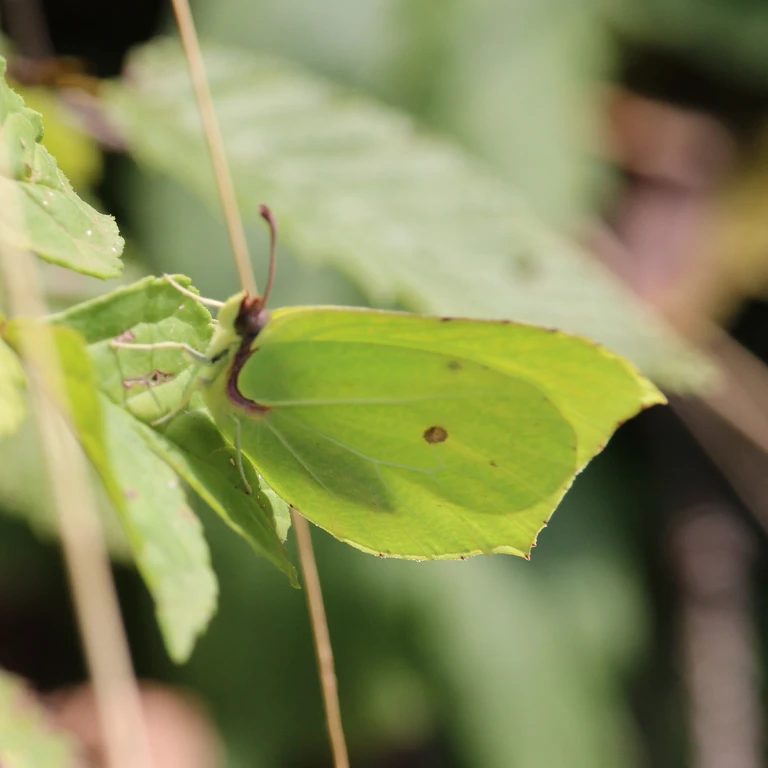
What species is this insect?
Gonepteryx rhamni
